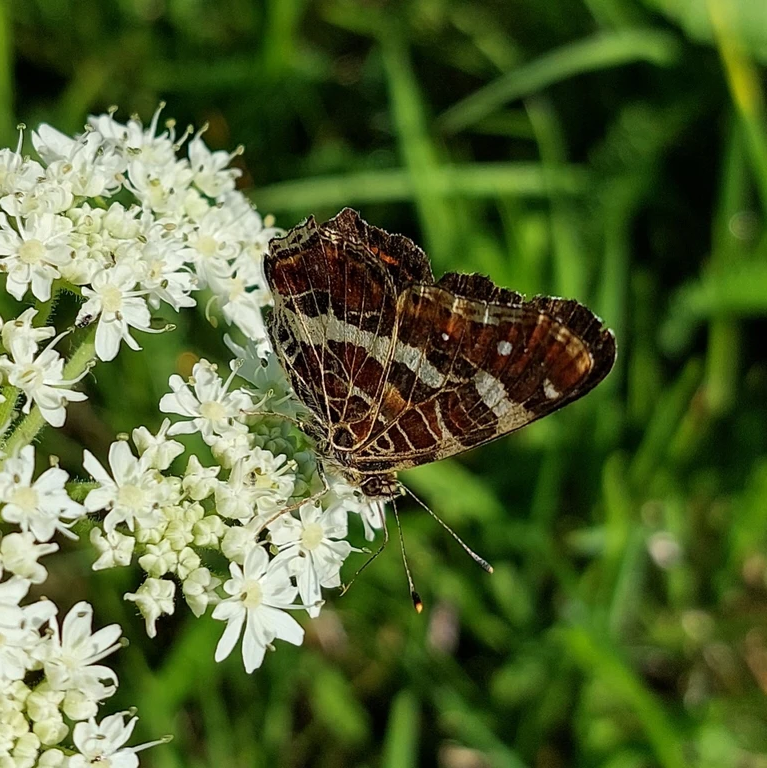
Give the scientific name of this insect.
Araschnia levana
